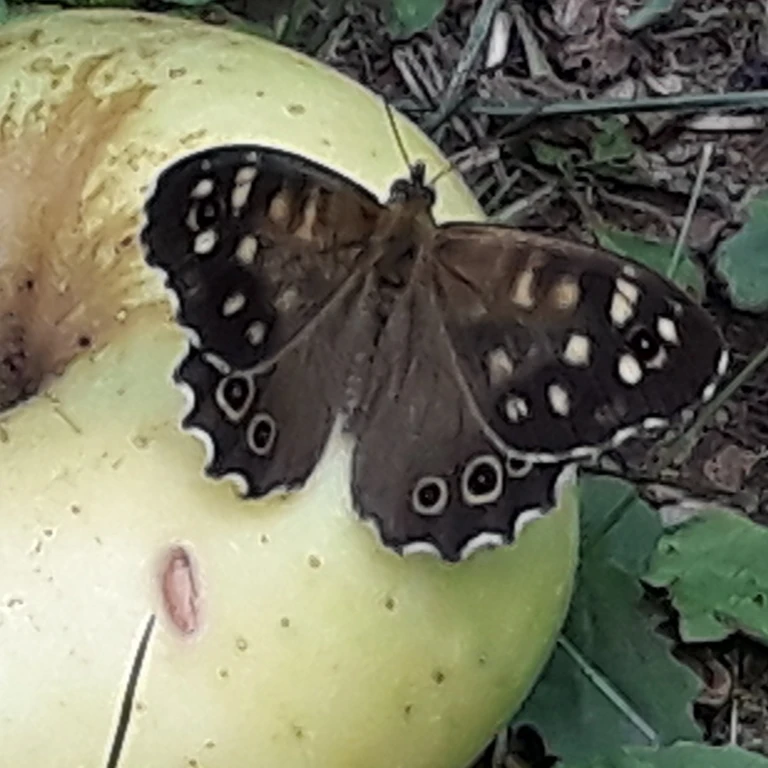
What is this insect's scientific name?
Pararge aegeria
